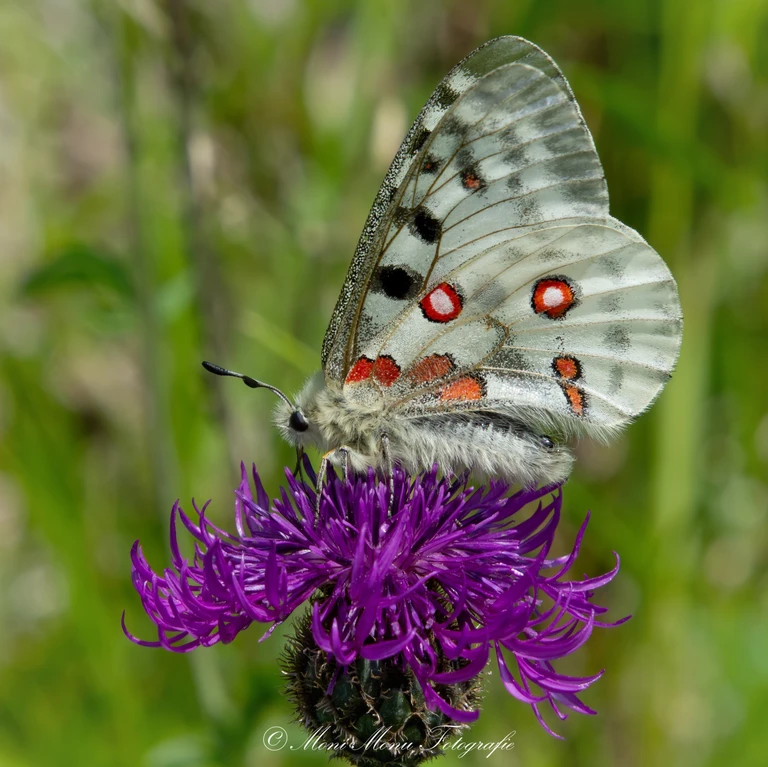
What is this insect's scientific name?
Parnassius apollo
